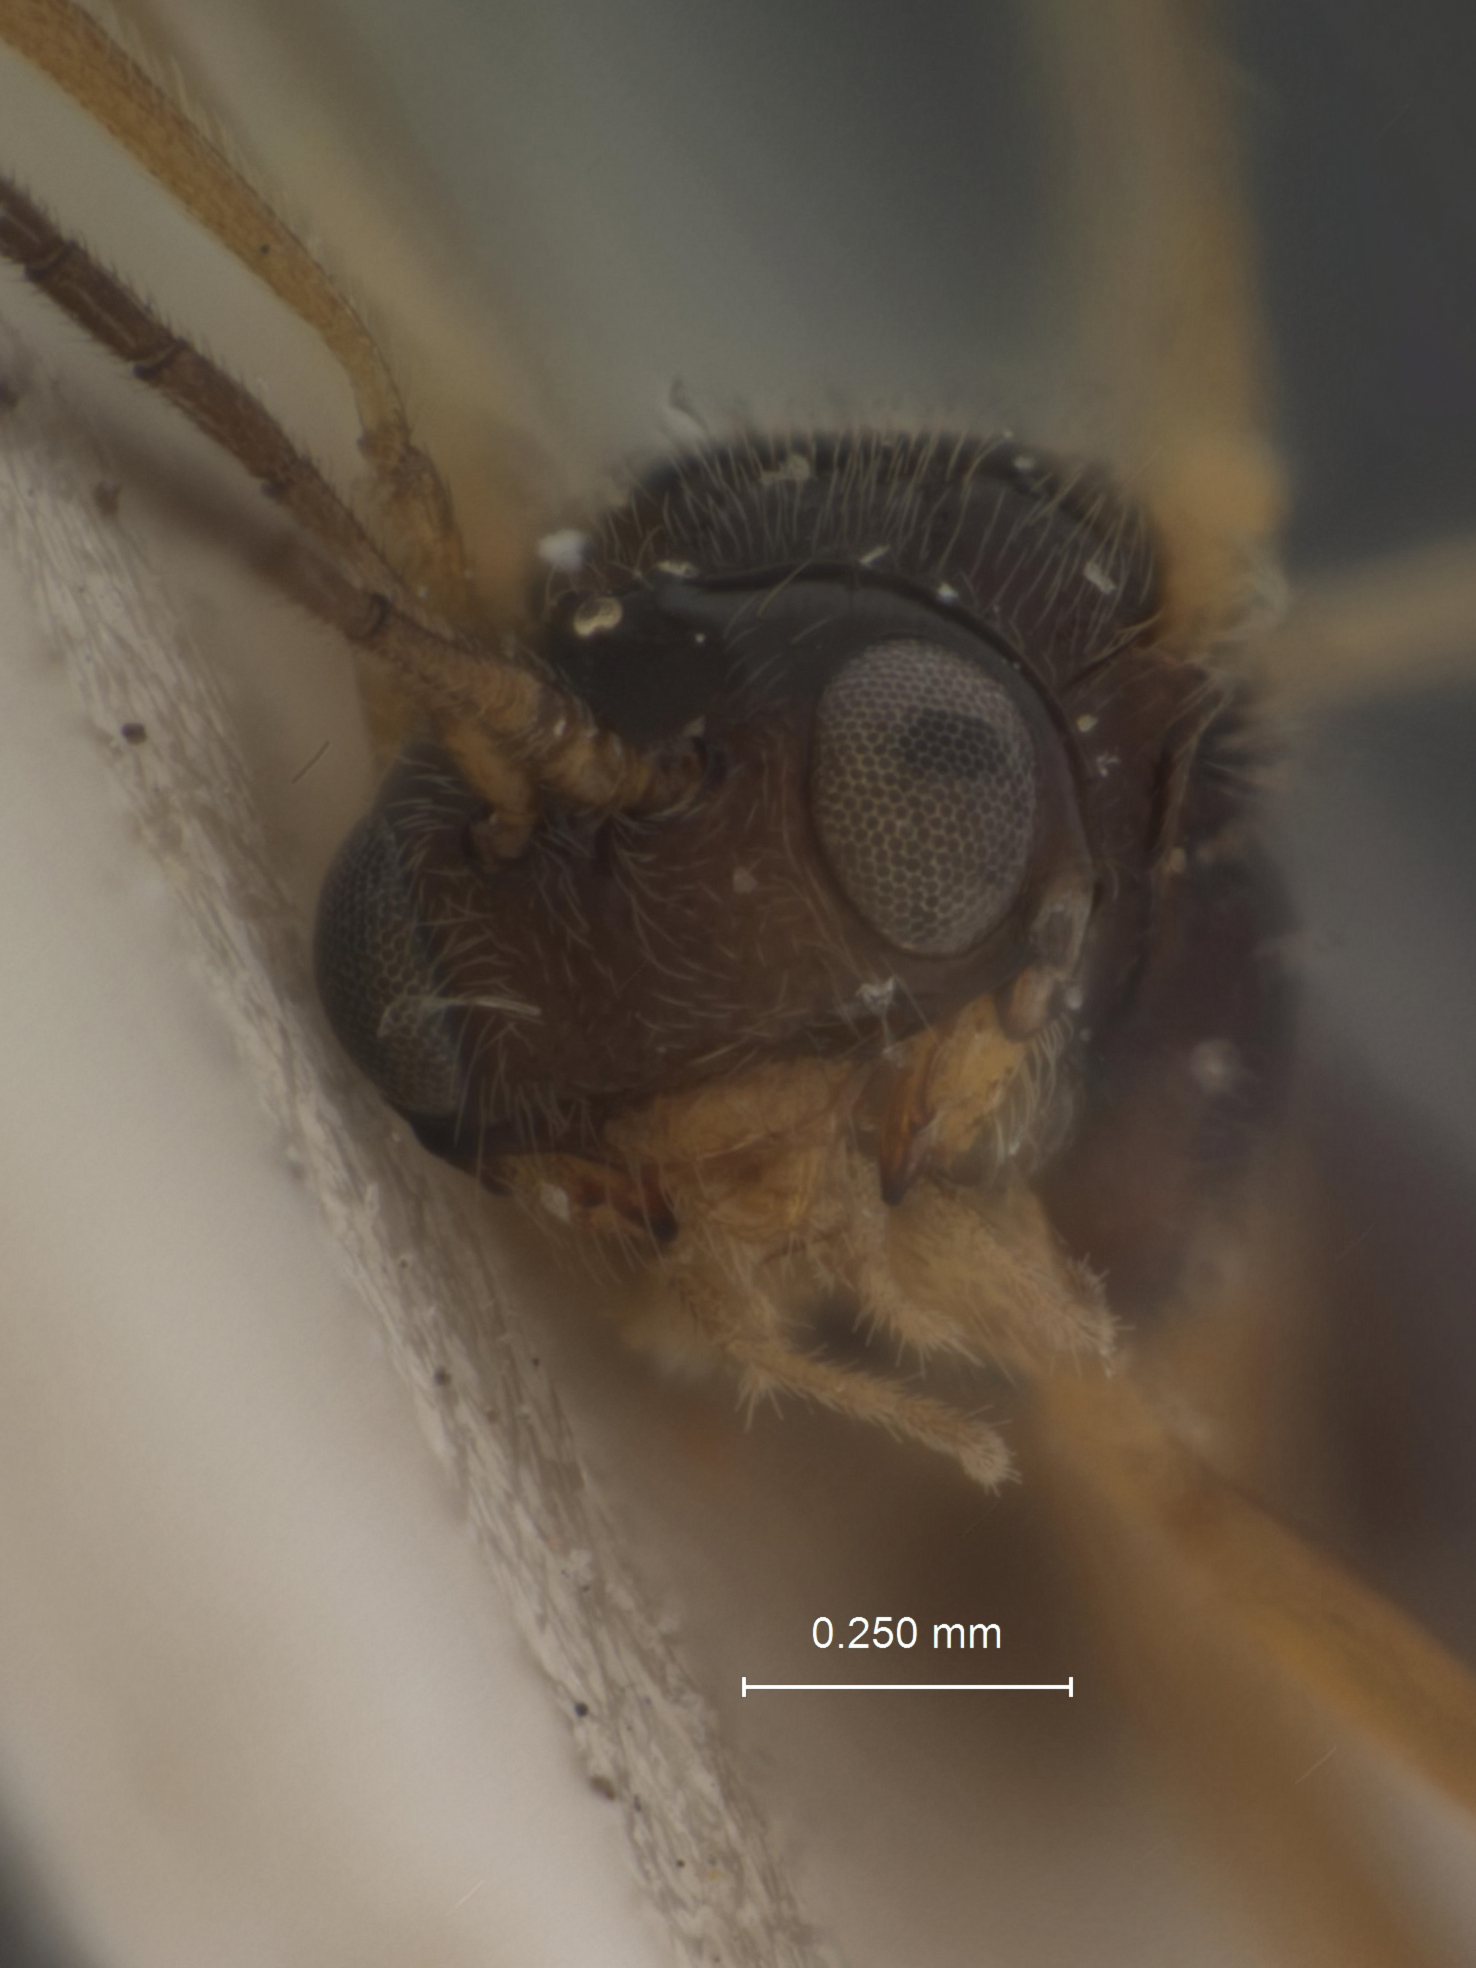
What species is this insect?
Dacnusa fasciata
